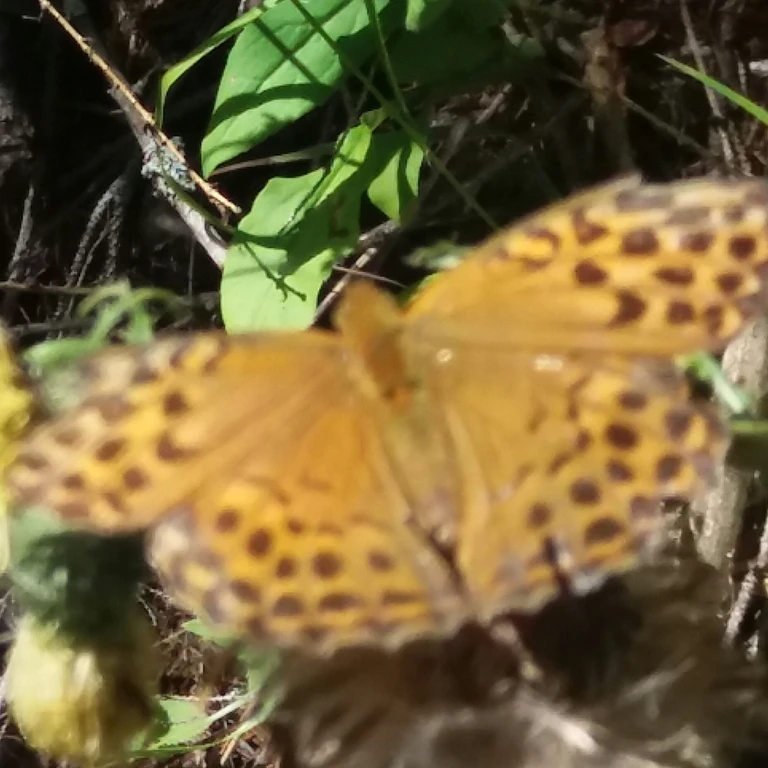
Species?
Argynnis paphia
